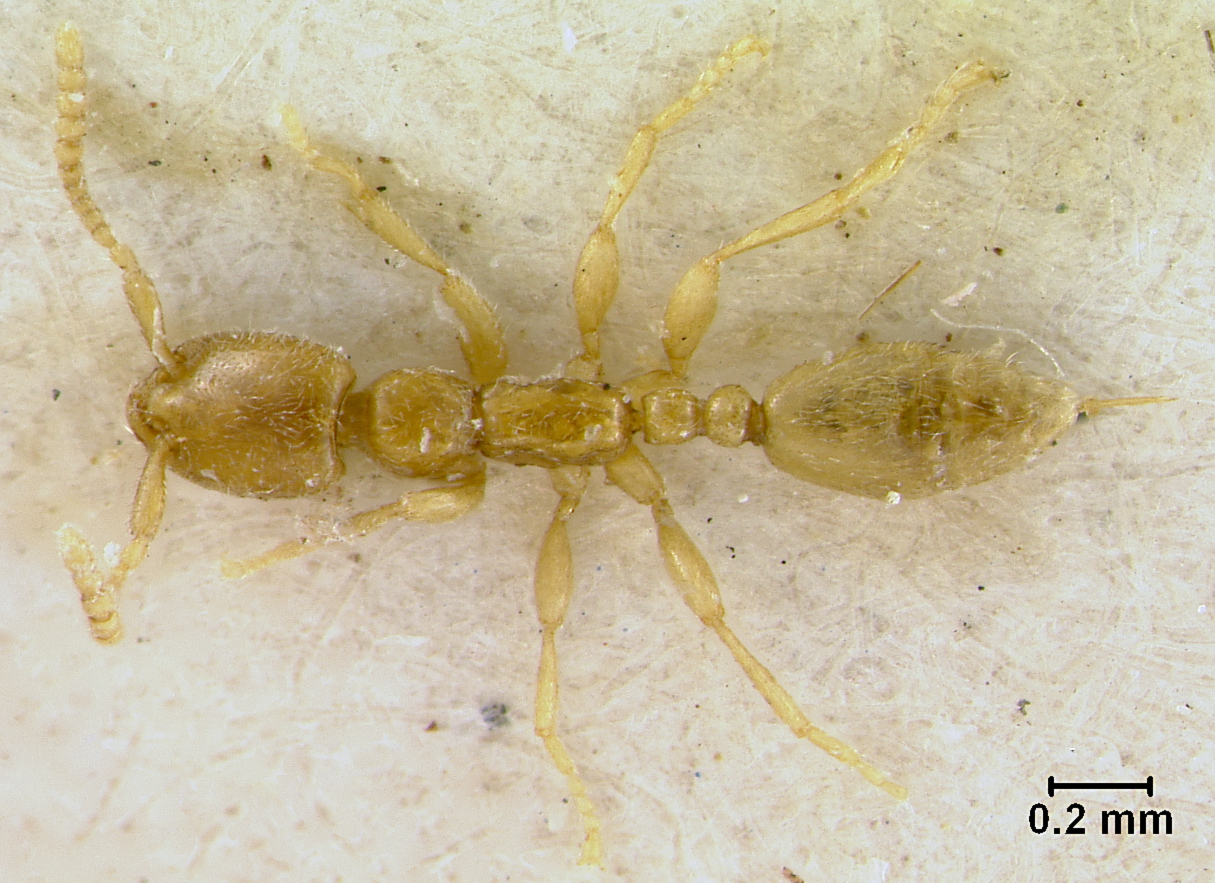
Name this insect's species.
Leptomesites escheri
